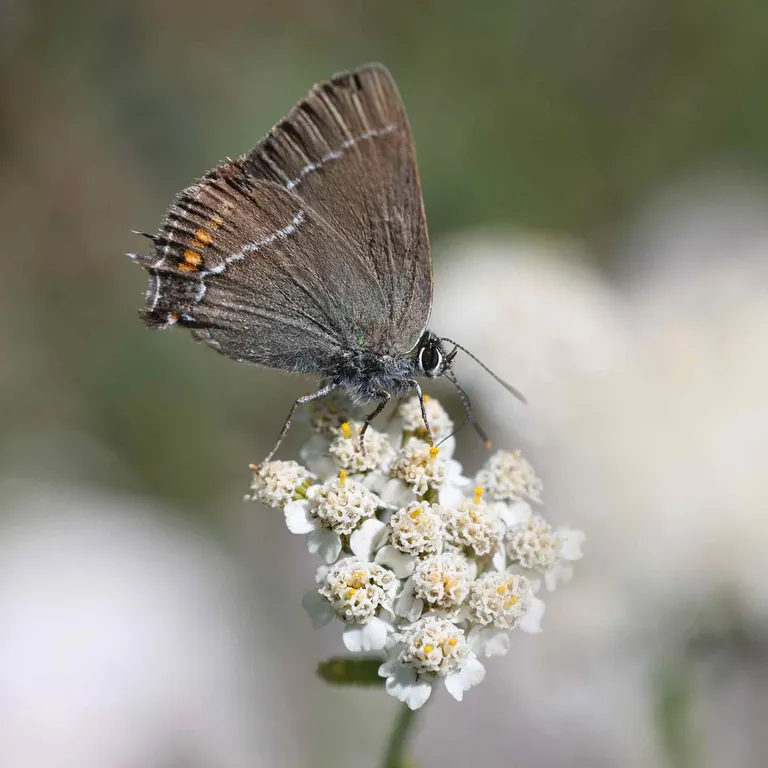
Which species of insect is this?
Satyrium spini (also Tuttiola spini)
